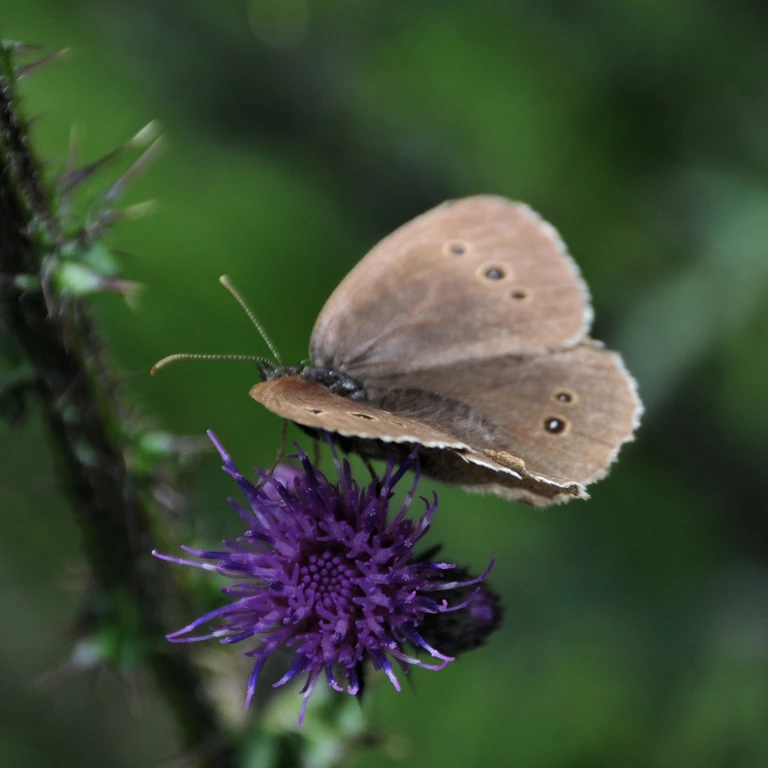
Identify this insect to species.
Aphantopus hyperantus
